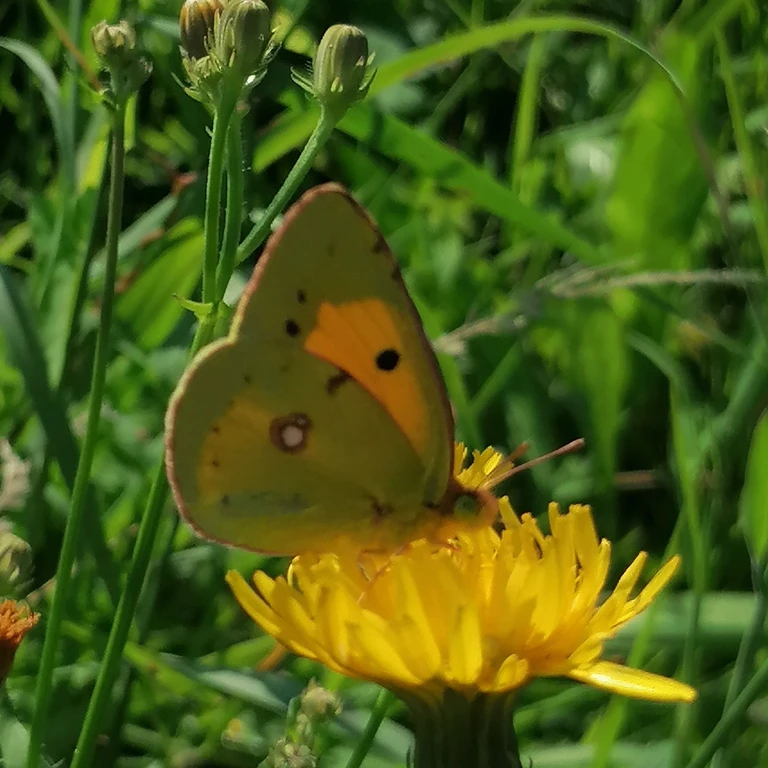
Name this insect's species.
Colias croceus
